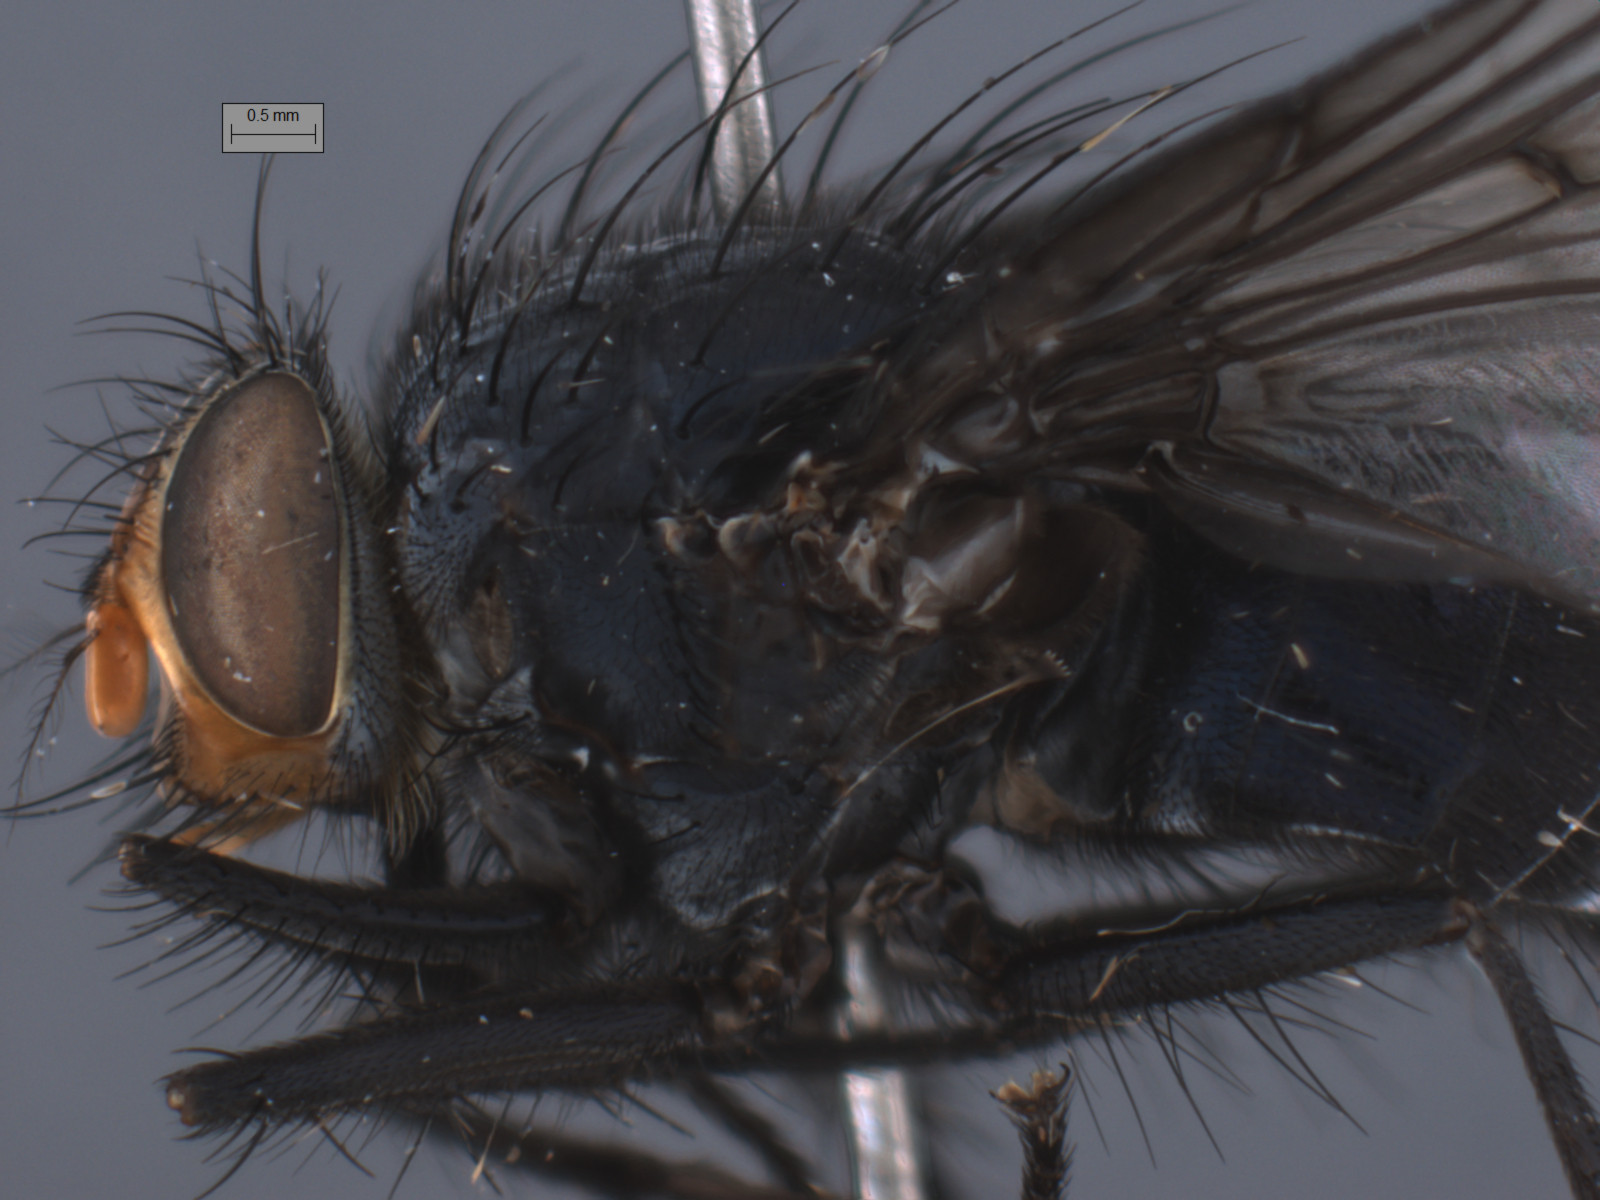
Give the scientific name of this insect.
Huascaromusca xanthorrhina
